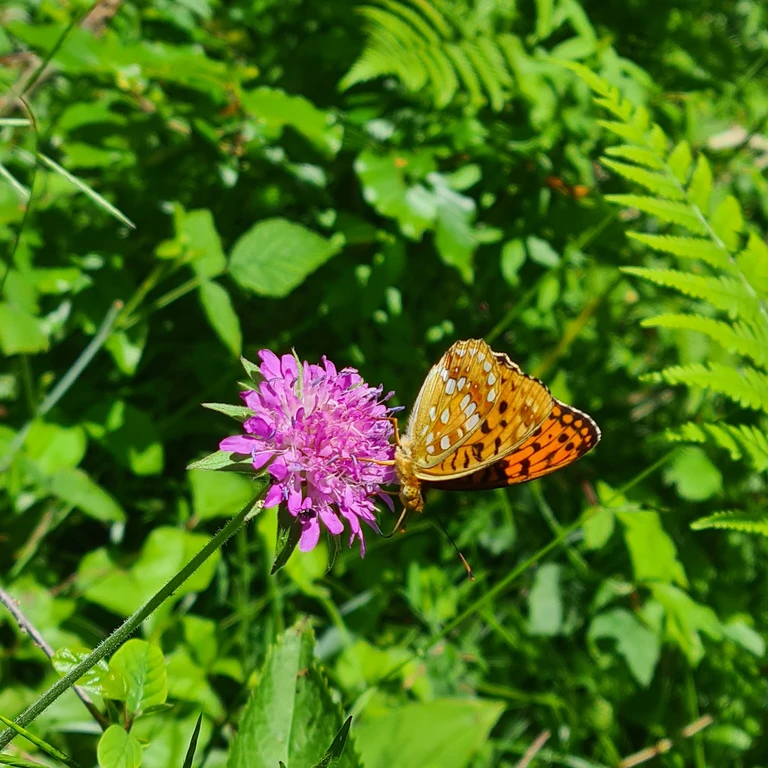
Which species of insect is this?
Fabriciana adippe
